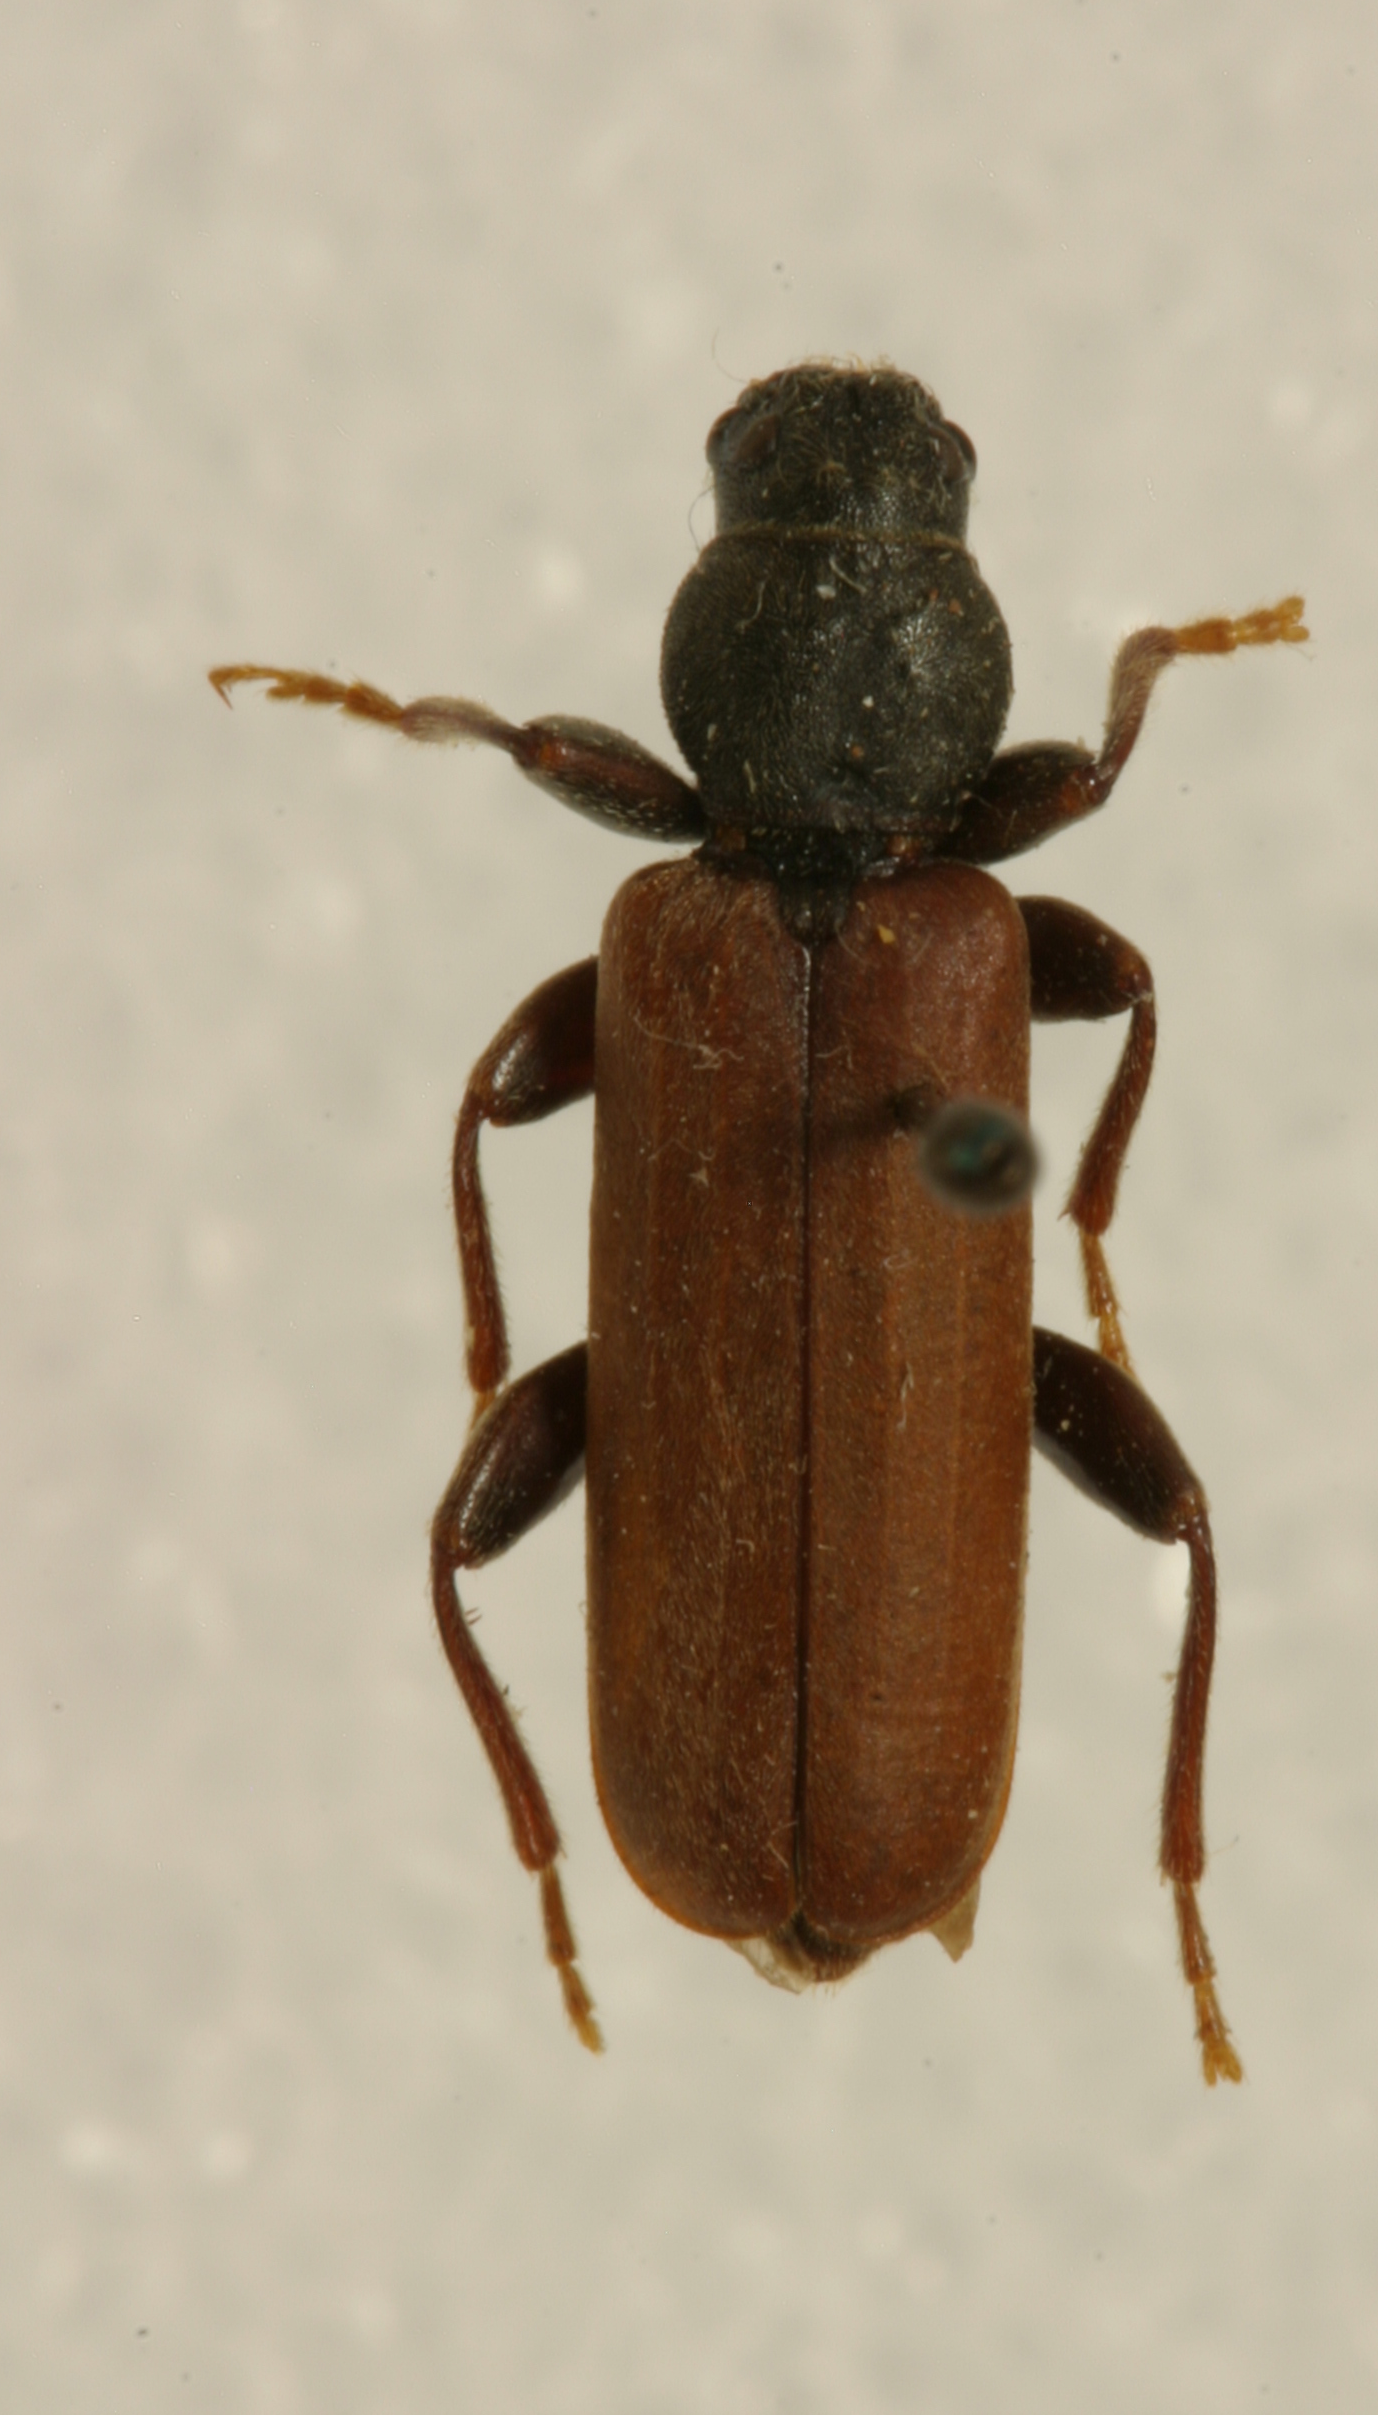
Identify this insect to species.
Tetropium velutinum (also Tetropium columbianum)
